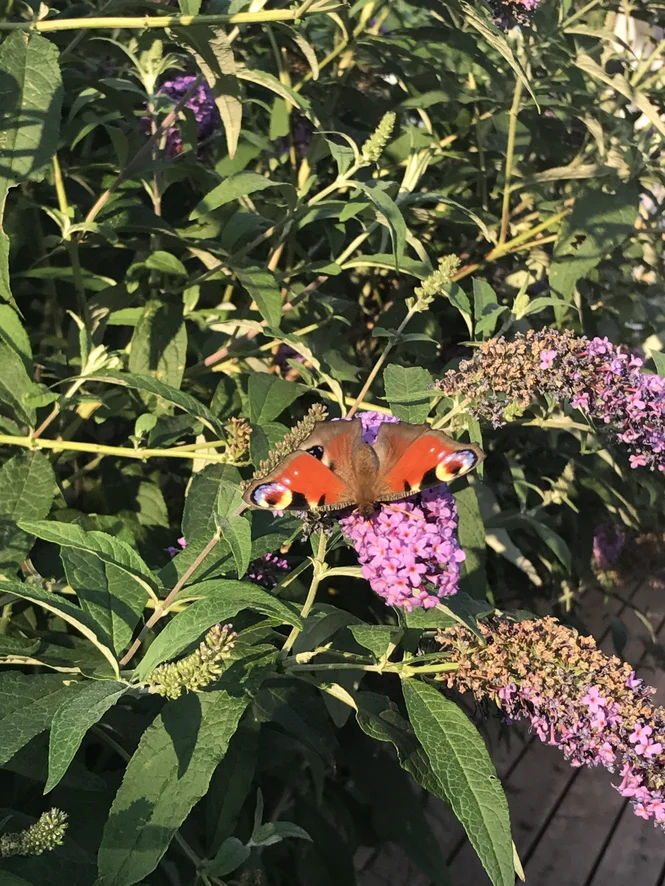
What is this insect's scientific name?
Aglais io
